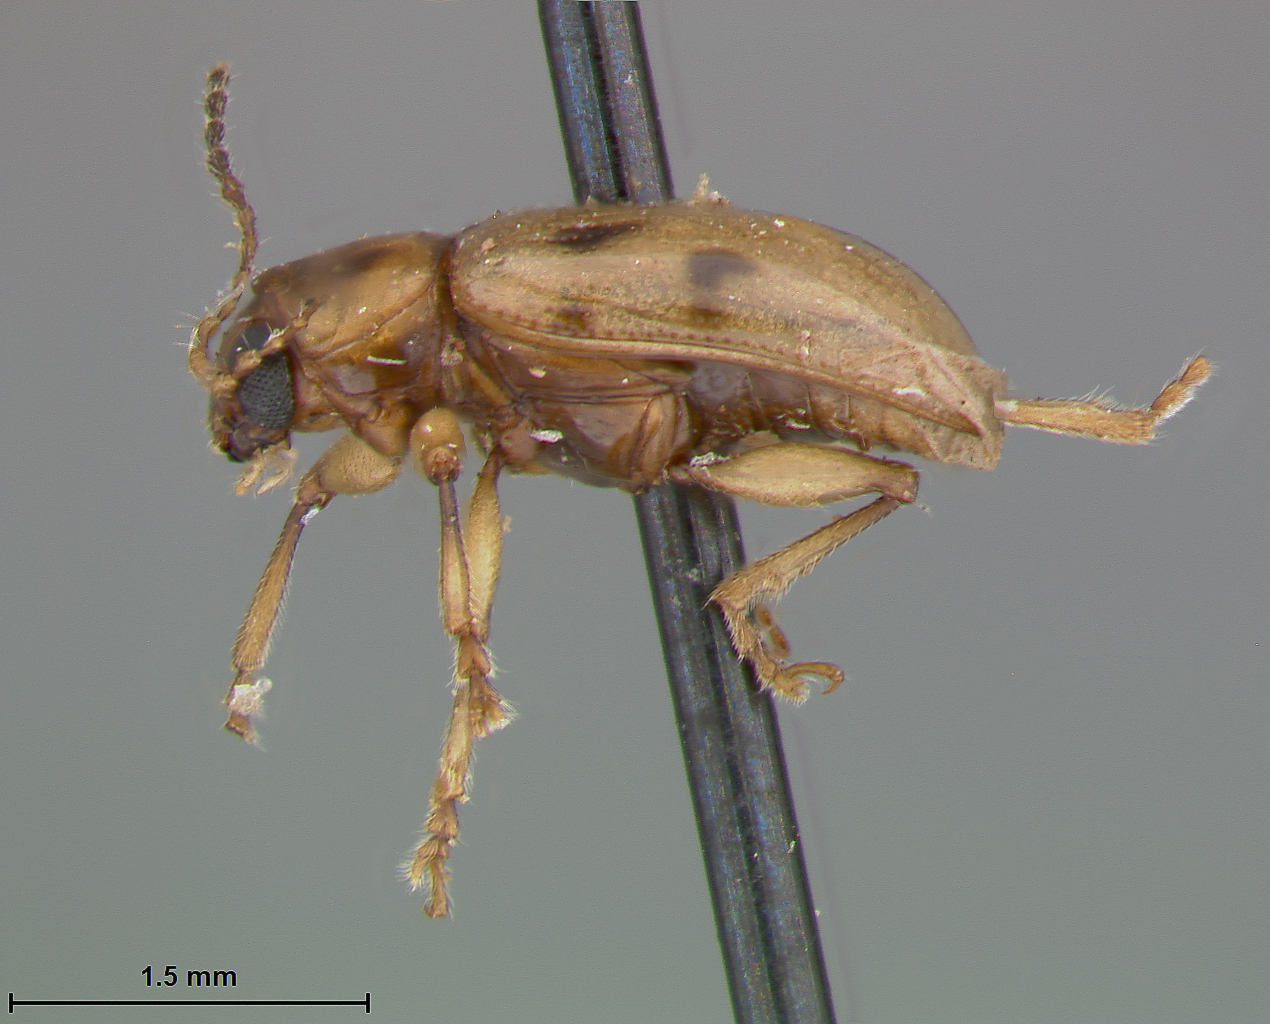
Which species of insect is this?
Metachroma maniocae
